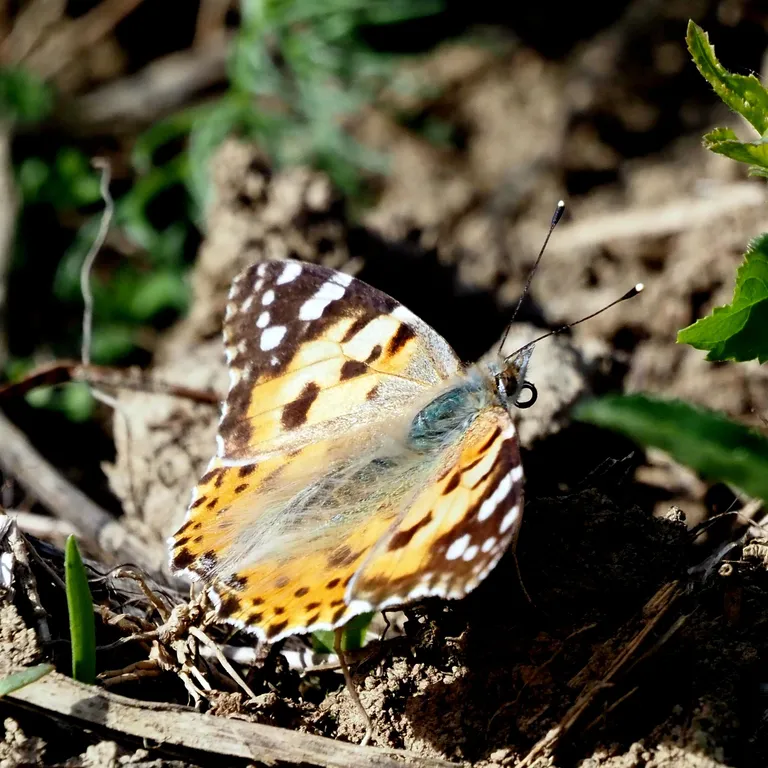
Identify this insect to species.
Vanessa cardui
